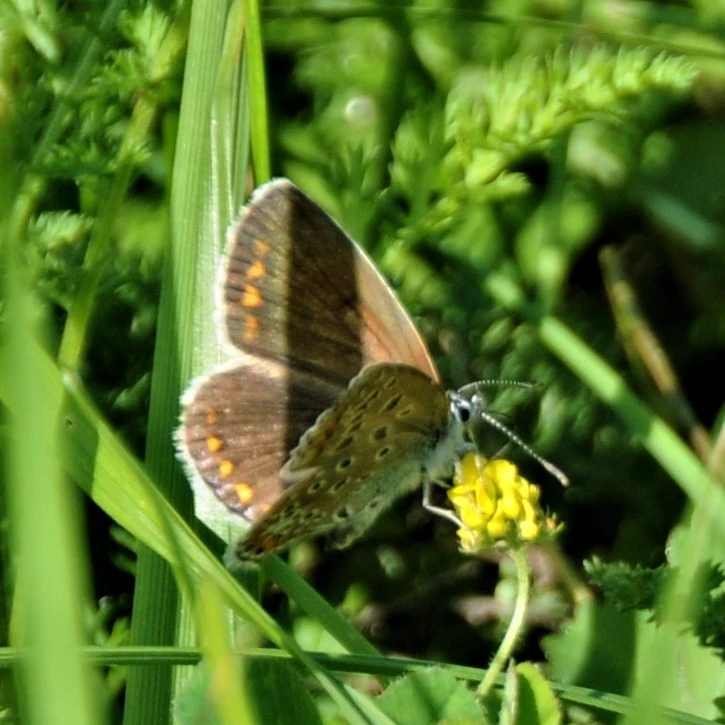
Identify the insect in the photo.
Polyommatus icarus
